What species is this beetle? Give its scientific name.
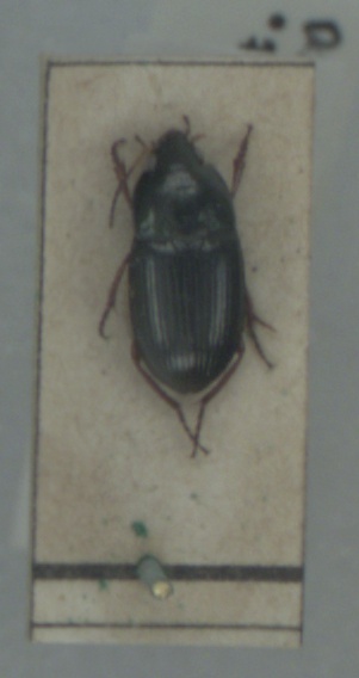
Amara familiaris
